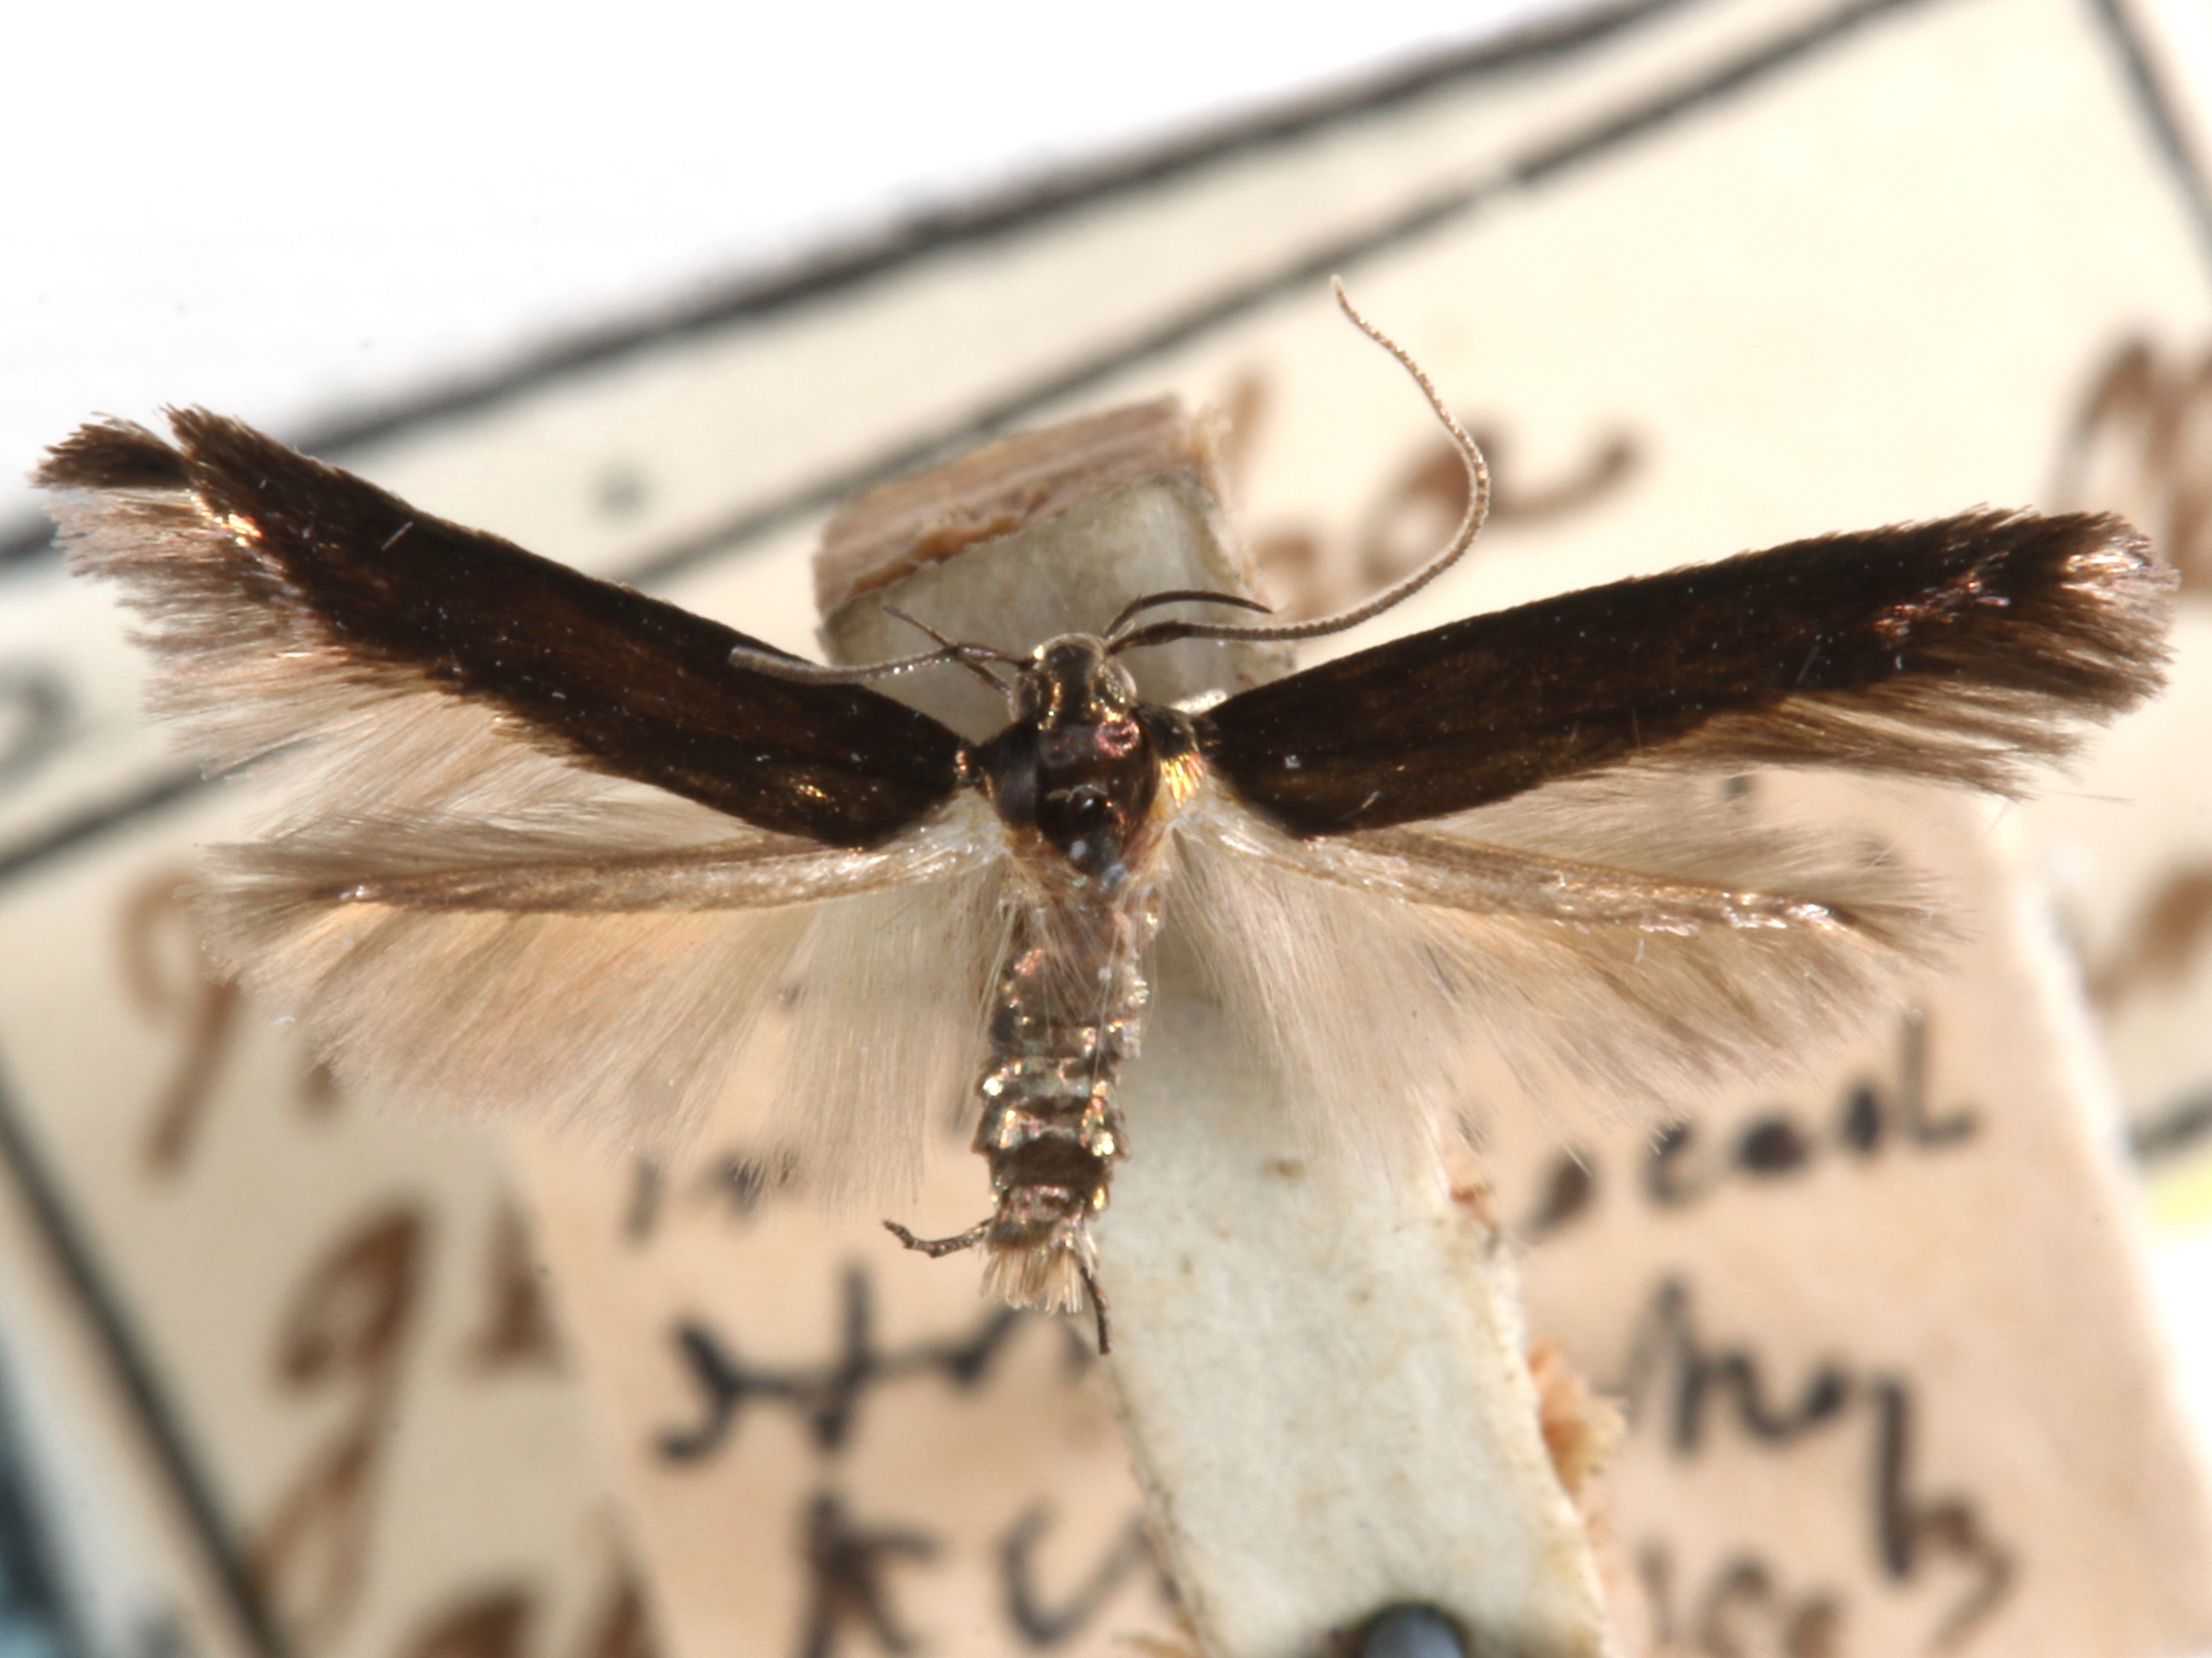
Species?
Periploca gleditschiaella
